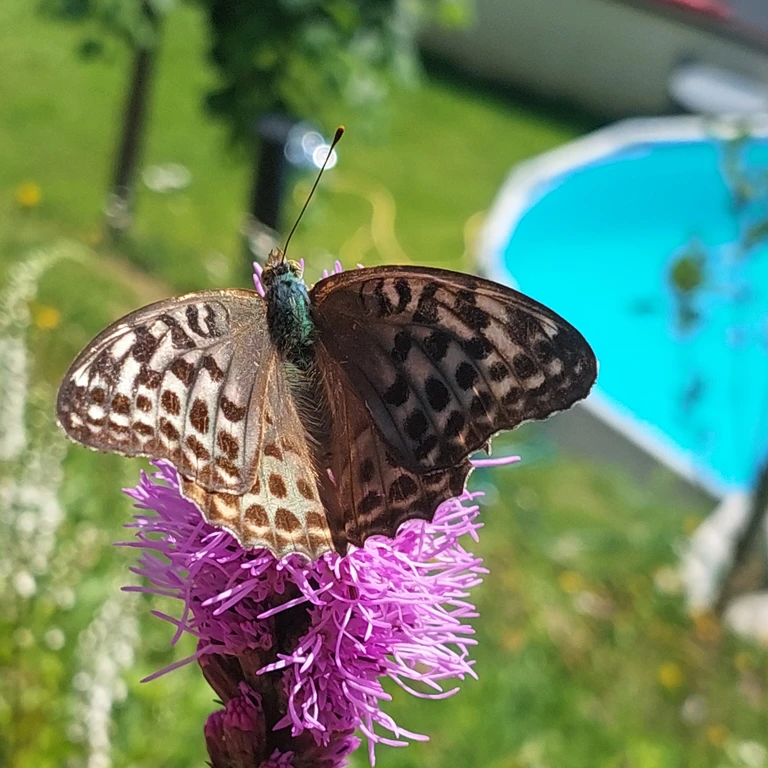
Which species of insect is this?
Argynnis paphia
